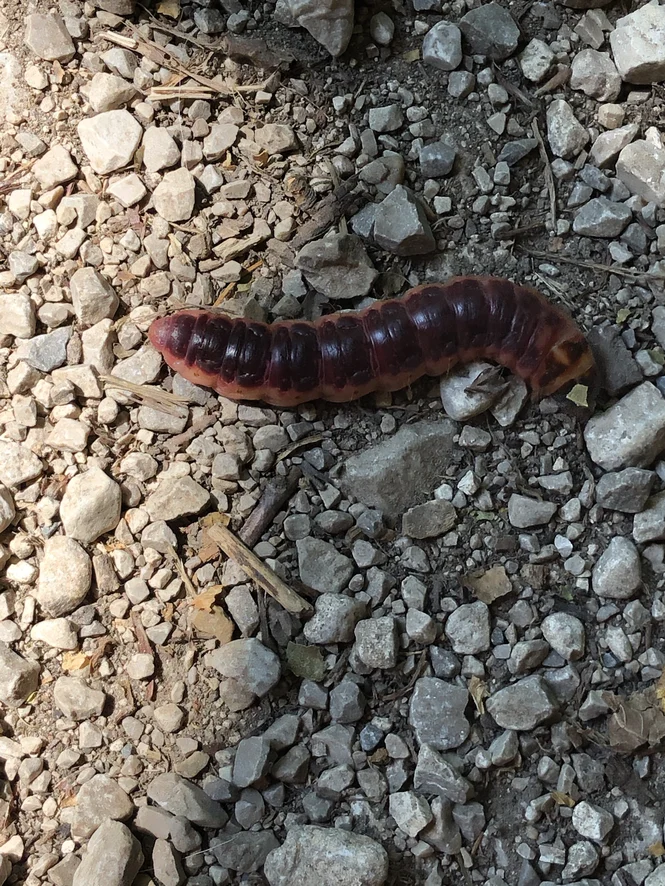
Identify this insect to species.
Cossus cossus
